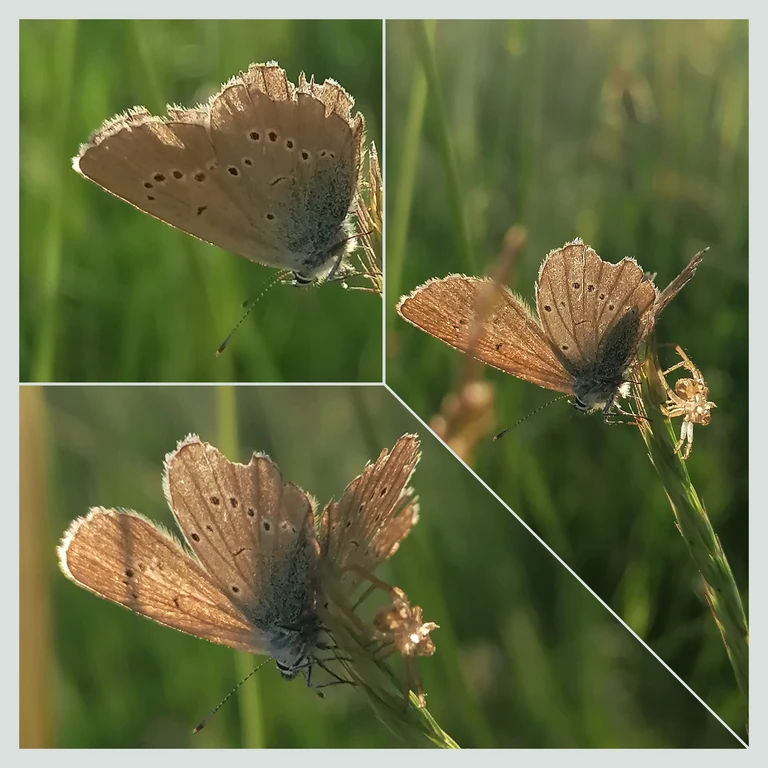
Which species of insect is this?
Cyaniris semiargus
